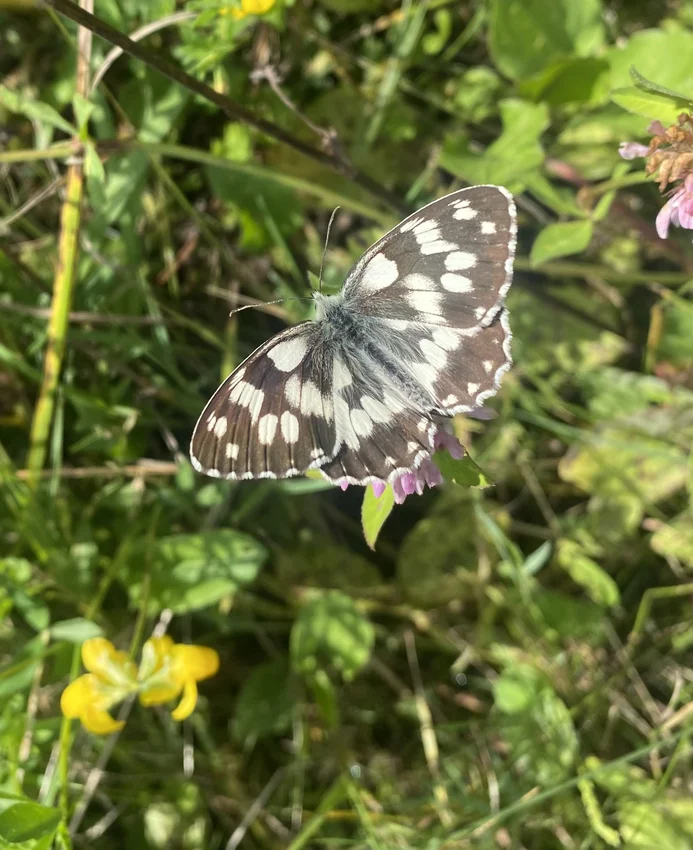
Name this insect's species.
Melanargia galathea
